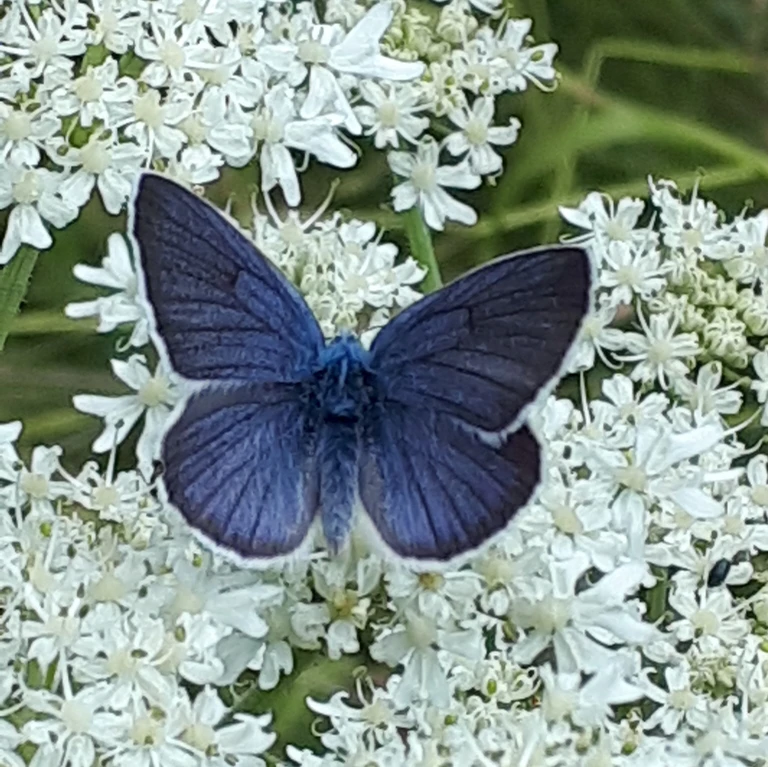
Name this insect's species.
Cyaniris semiargus
